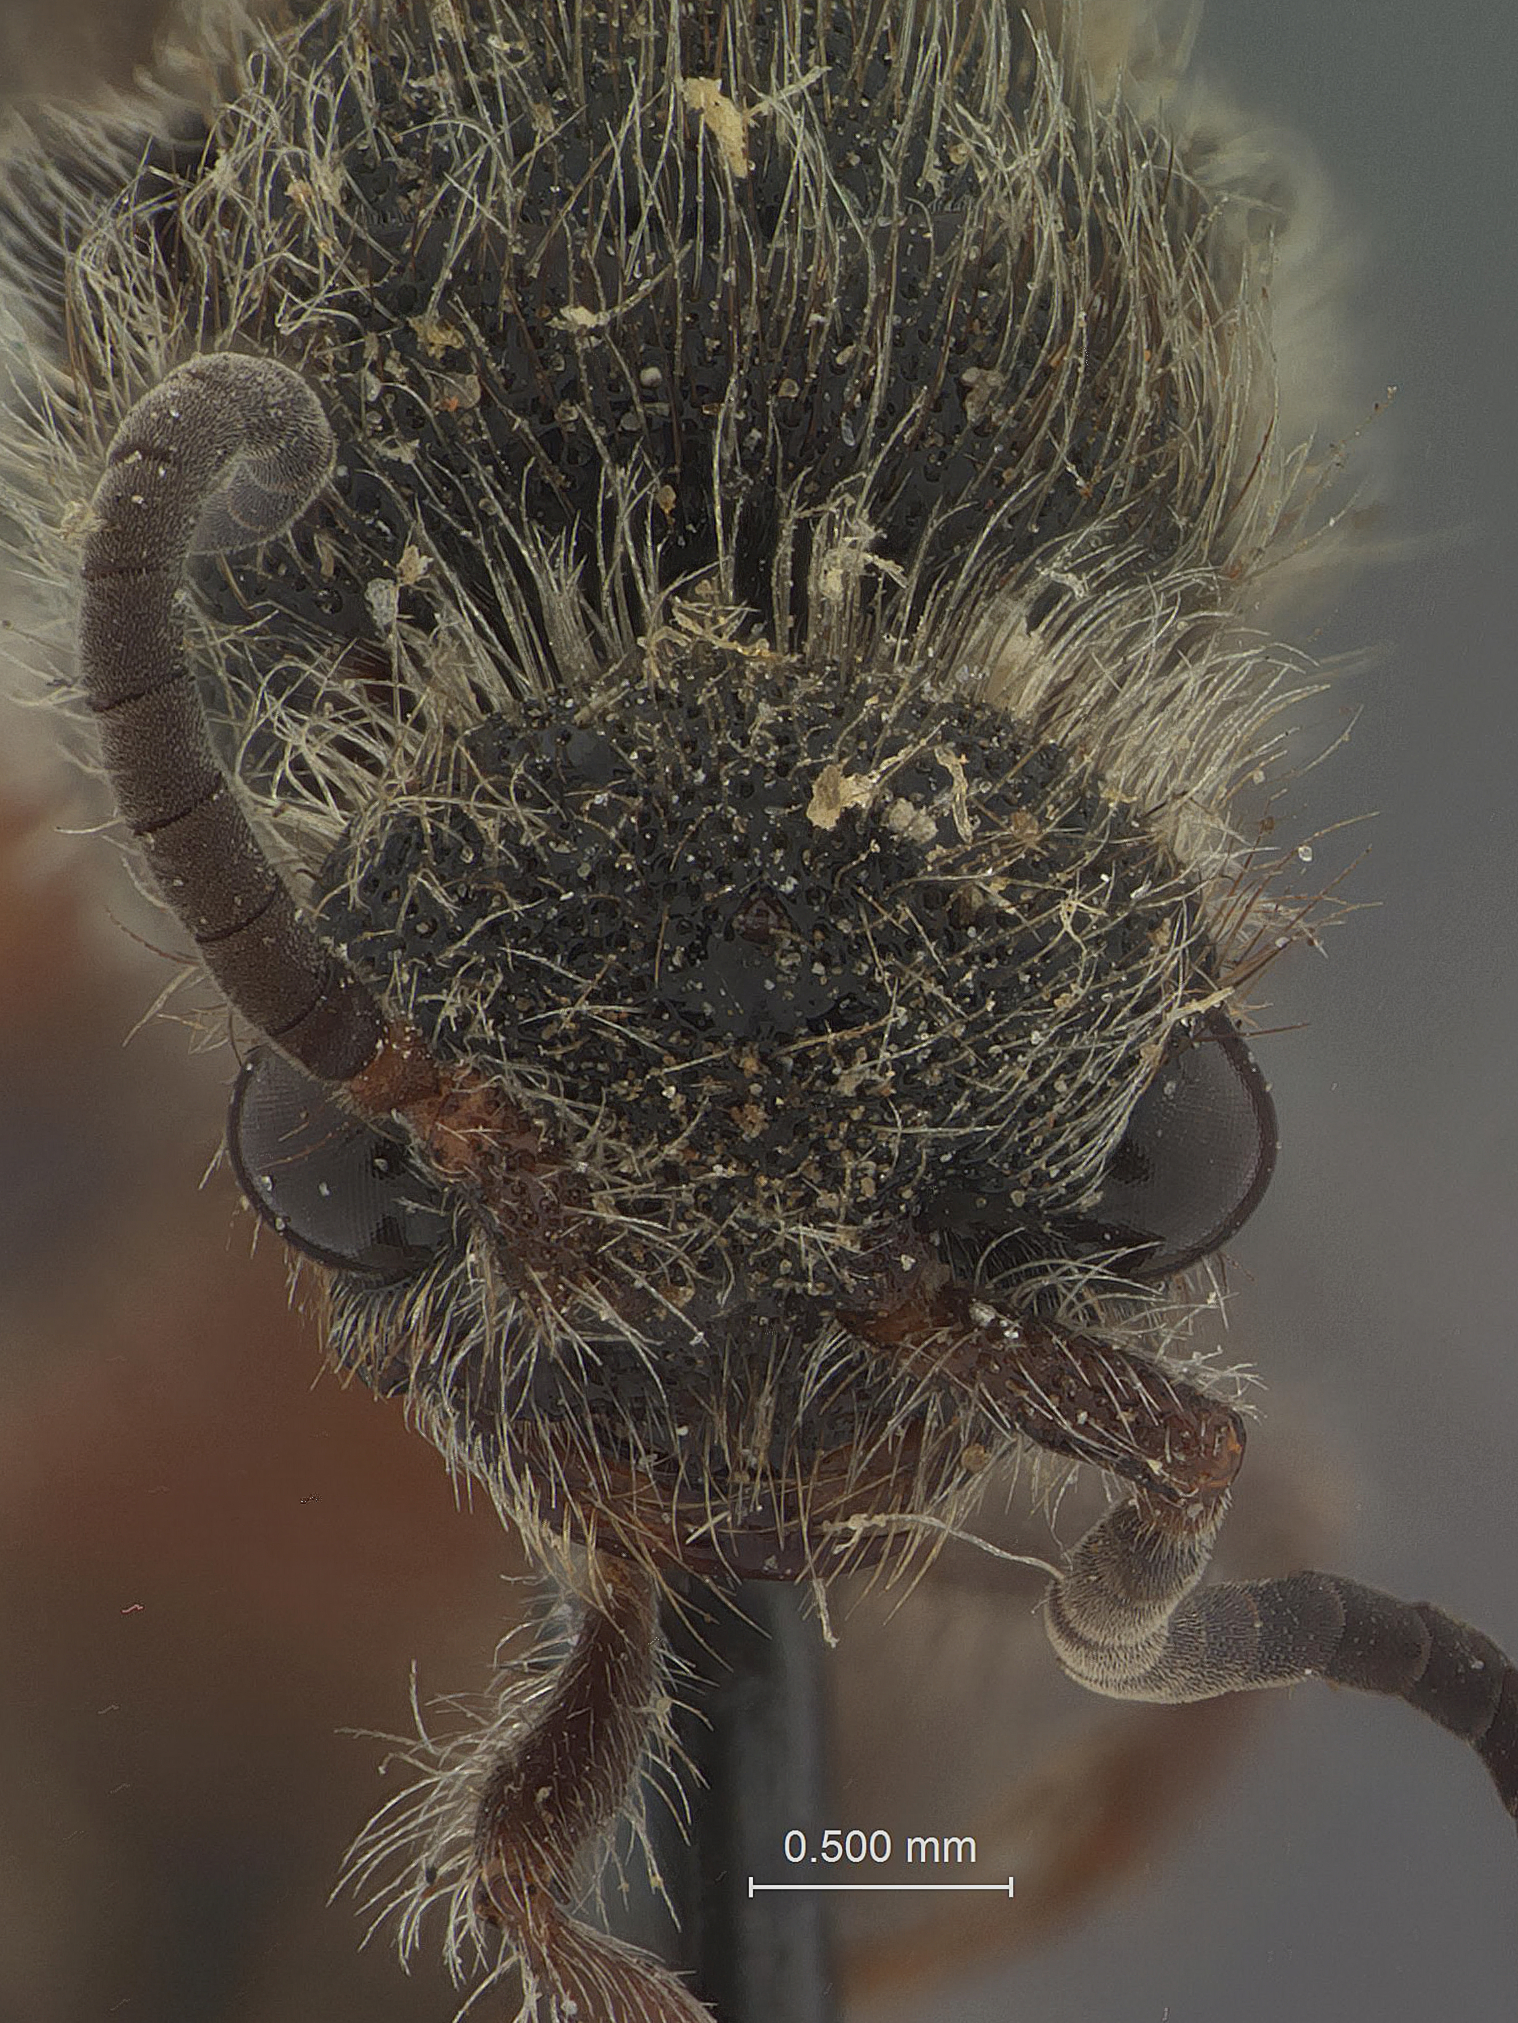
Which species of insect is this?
Pseudomethoca russeola
